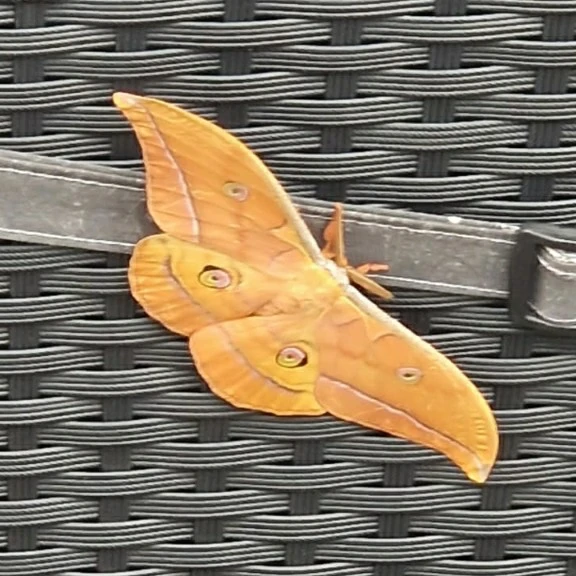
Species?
Antheraea yamamai
